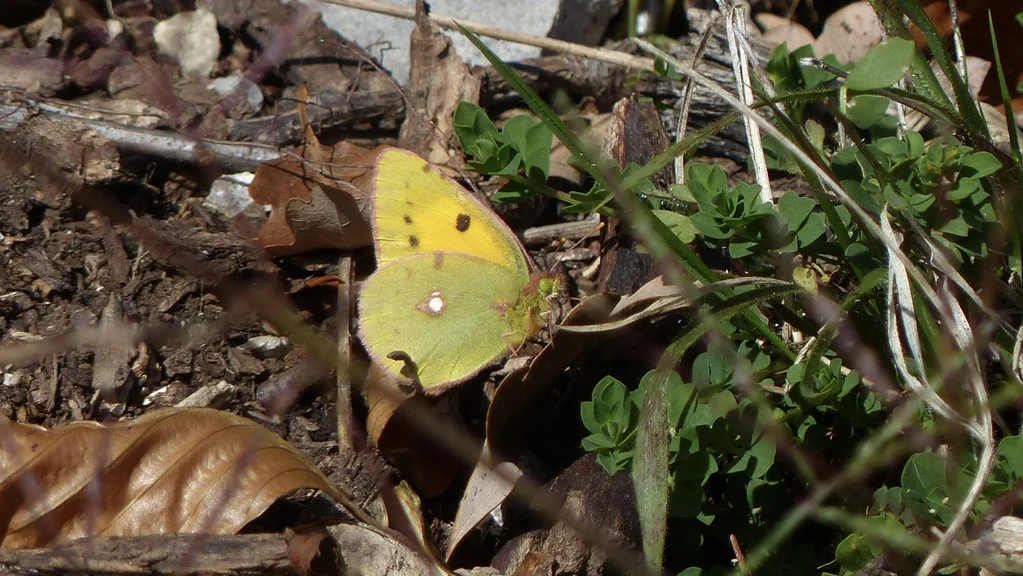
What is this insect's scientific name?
Colias croceus
